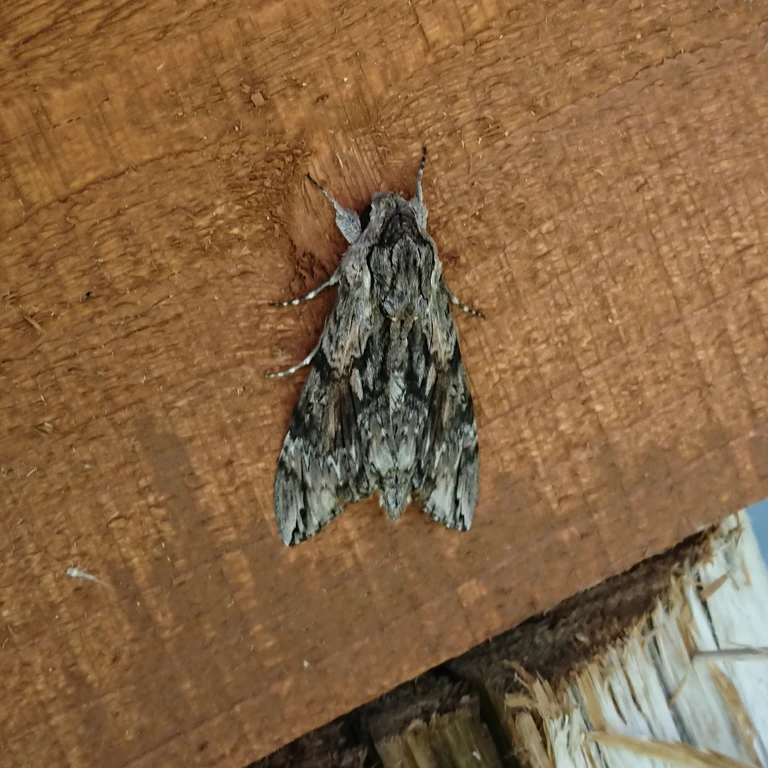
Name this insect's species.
Agrius convolvuli
